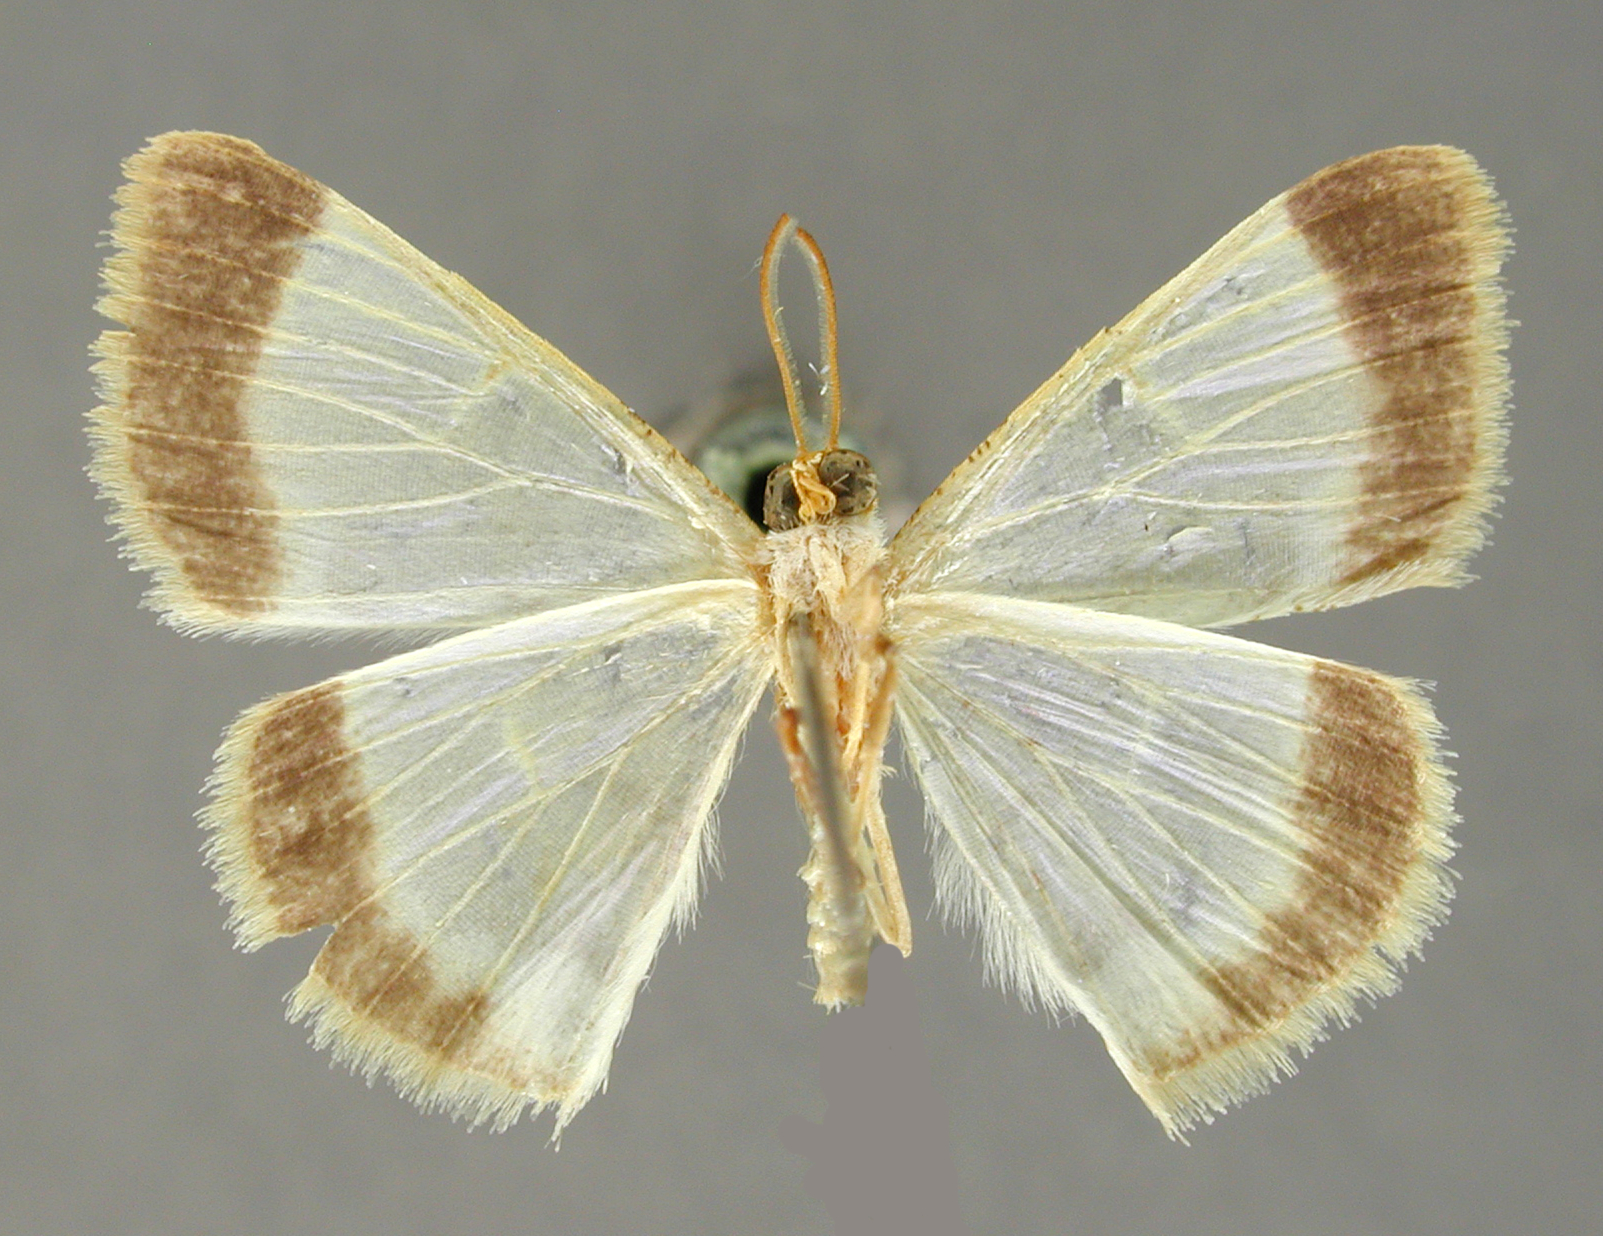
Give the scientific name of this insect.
Berberodes impura
